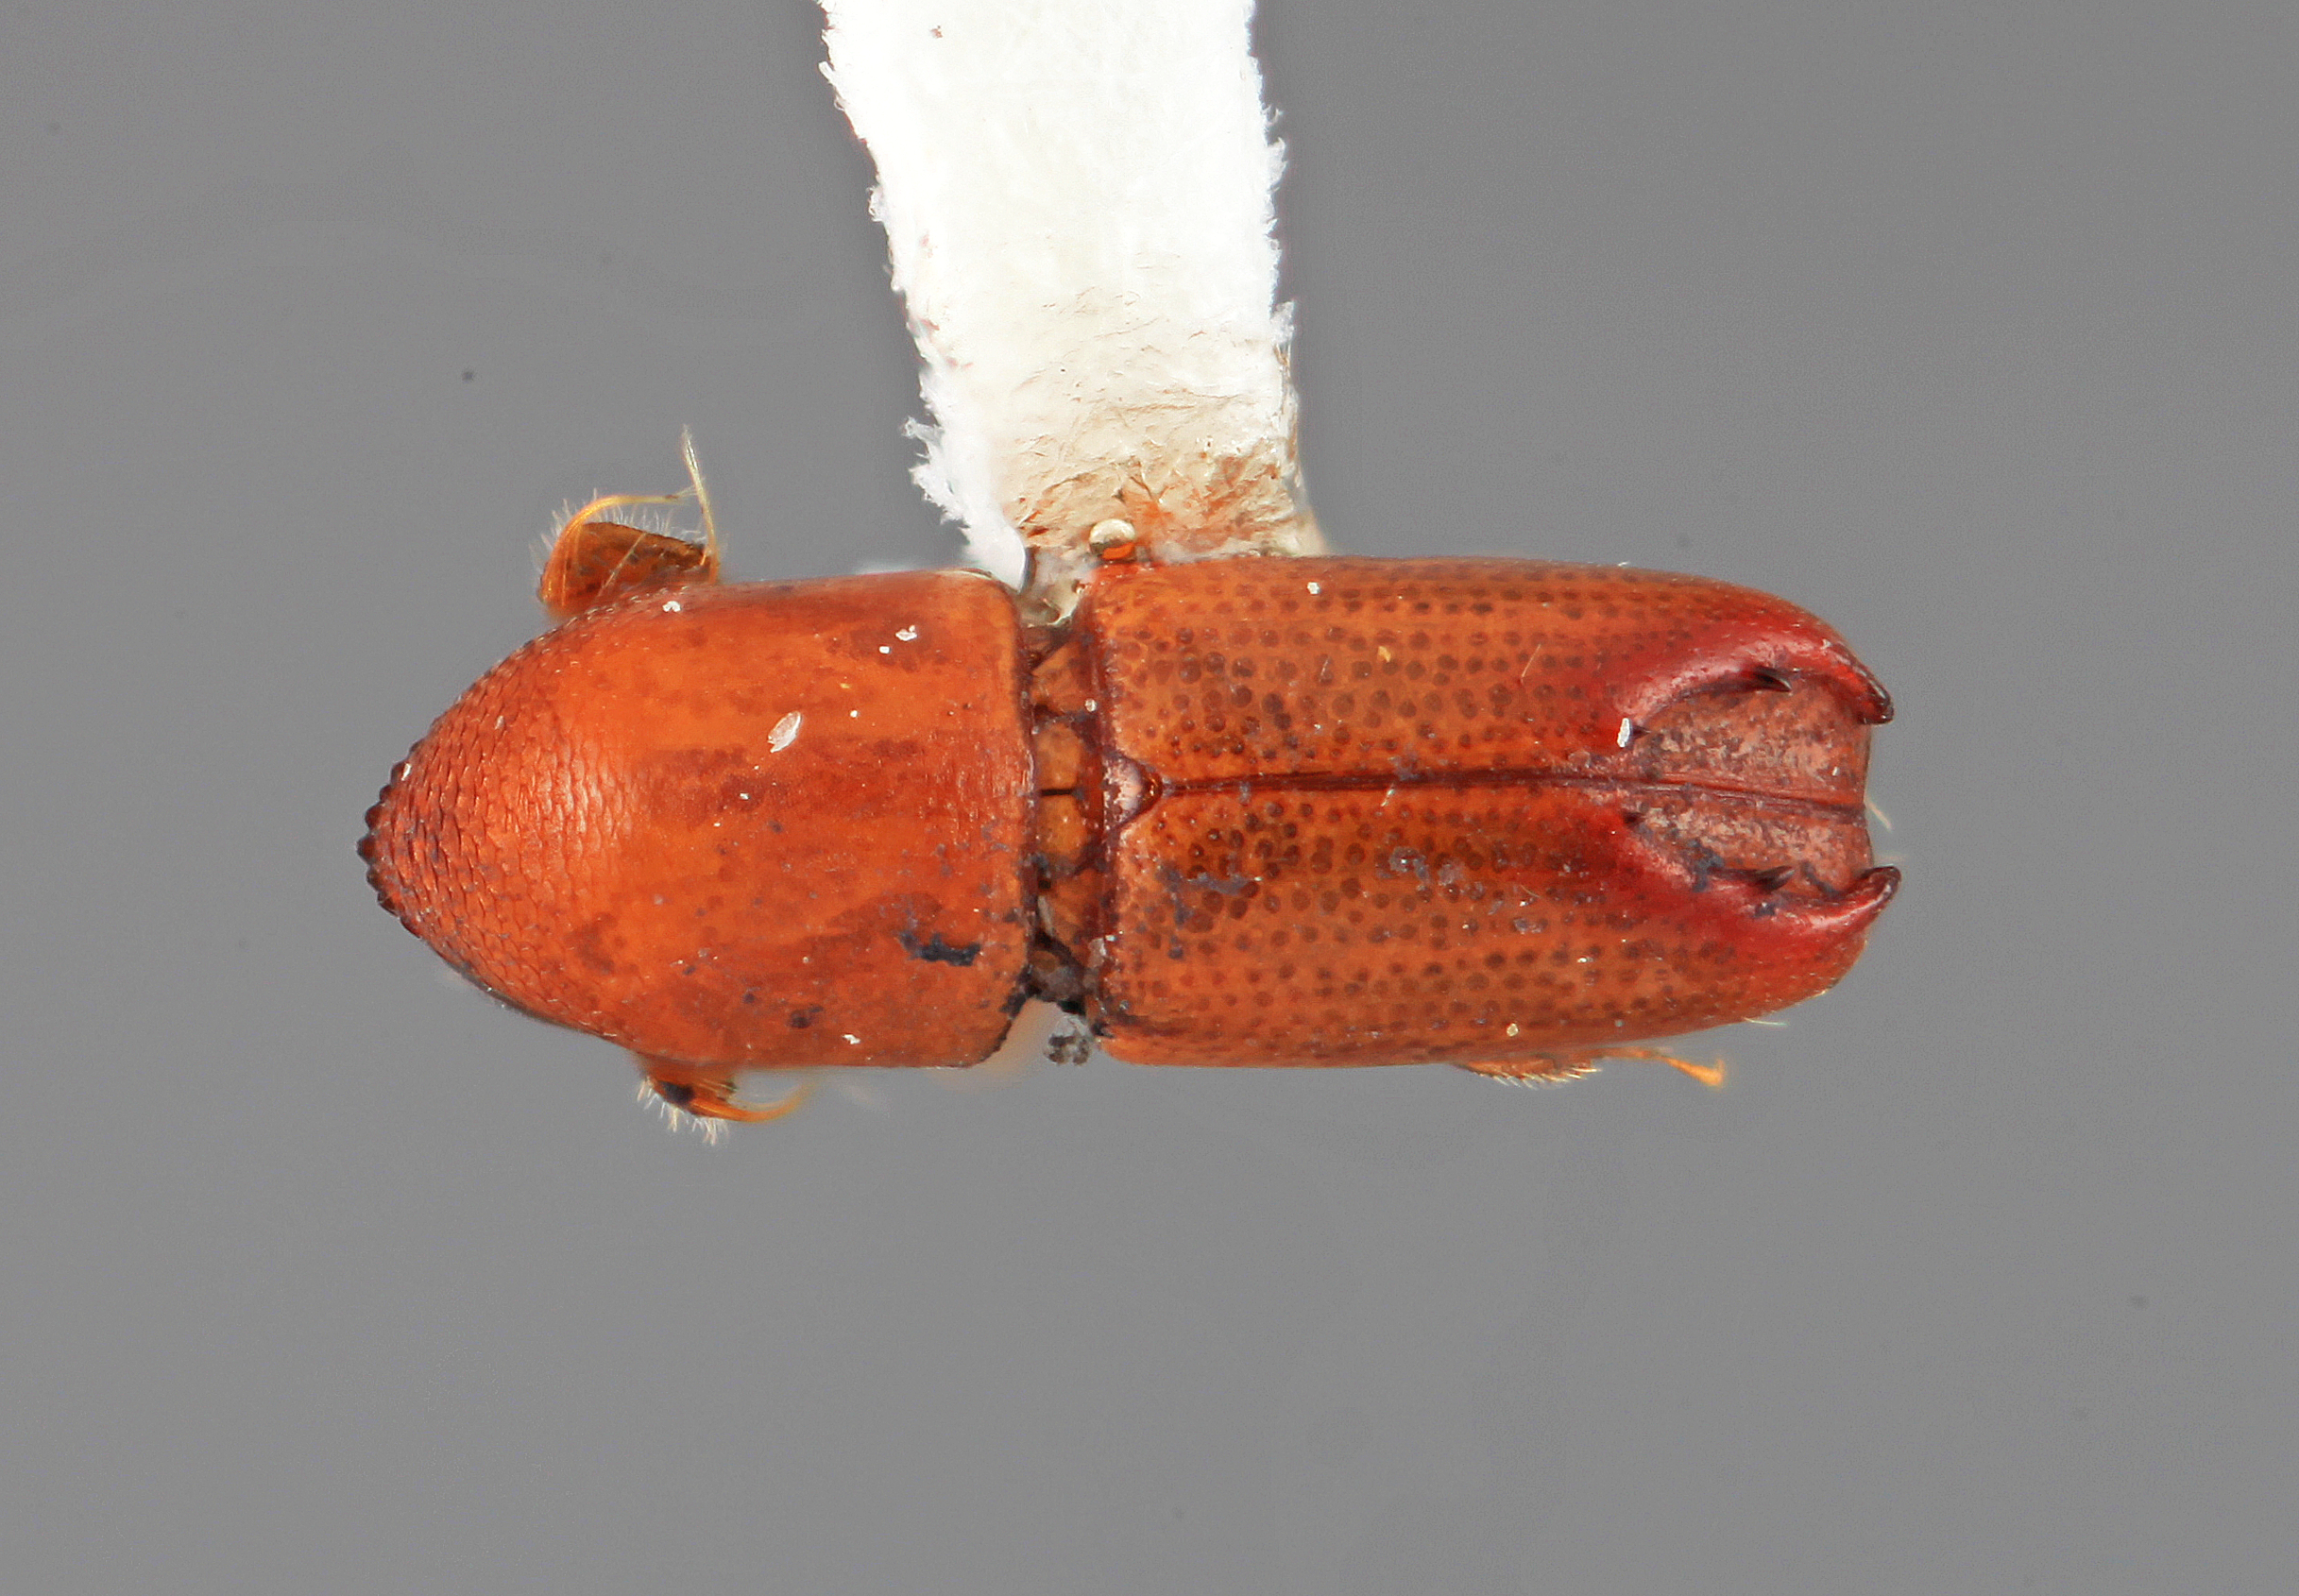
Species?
Tricolus bicavus
